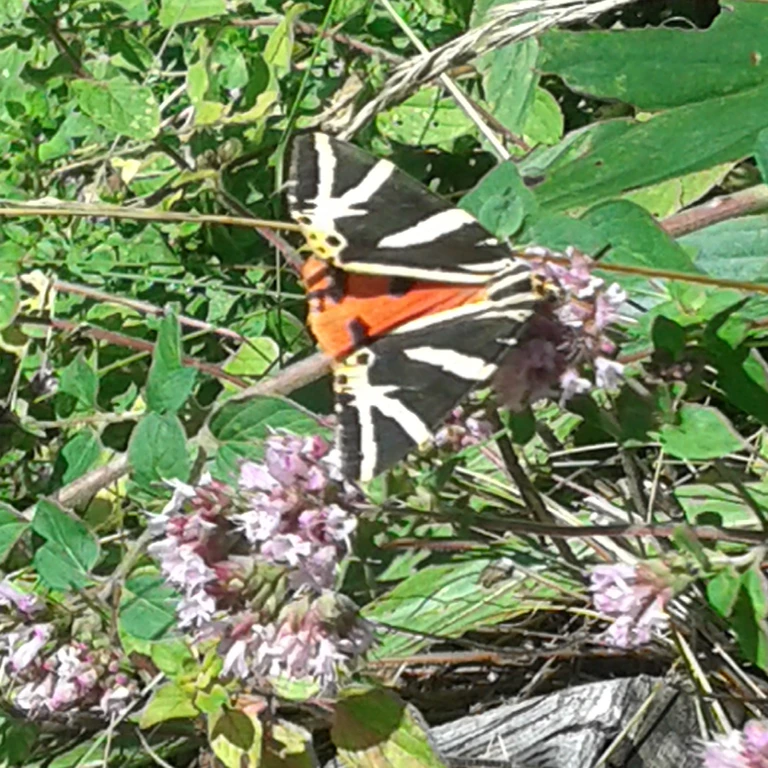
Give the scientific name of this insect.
Euplagia quadripunctaria
